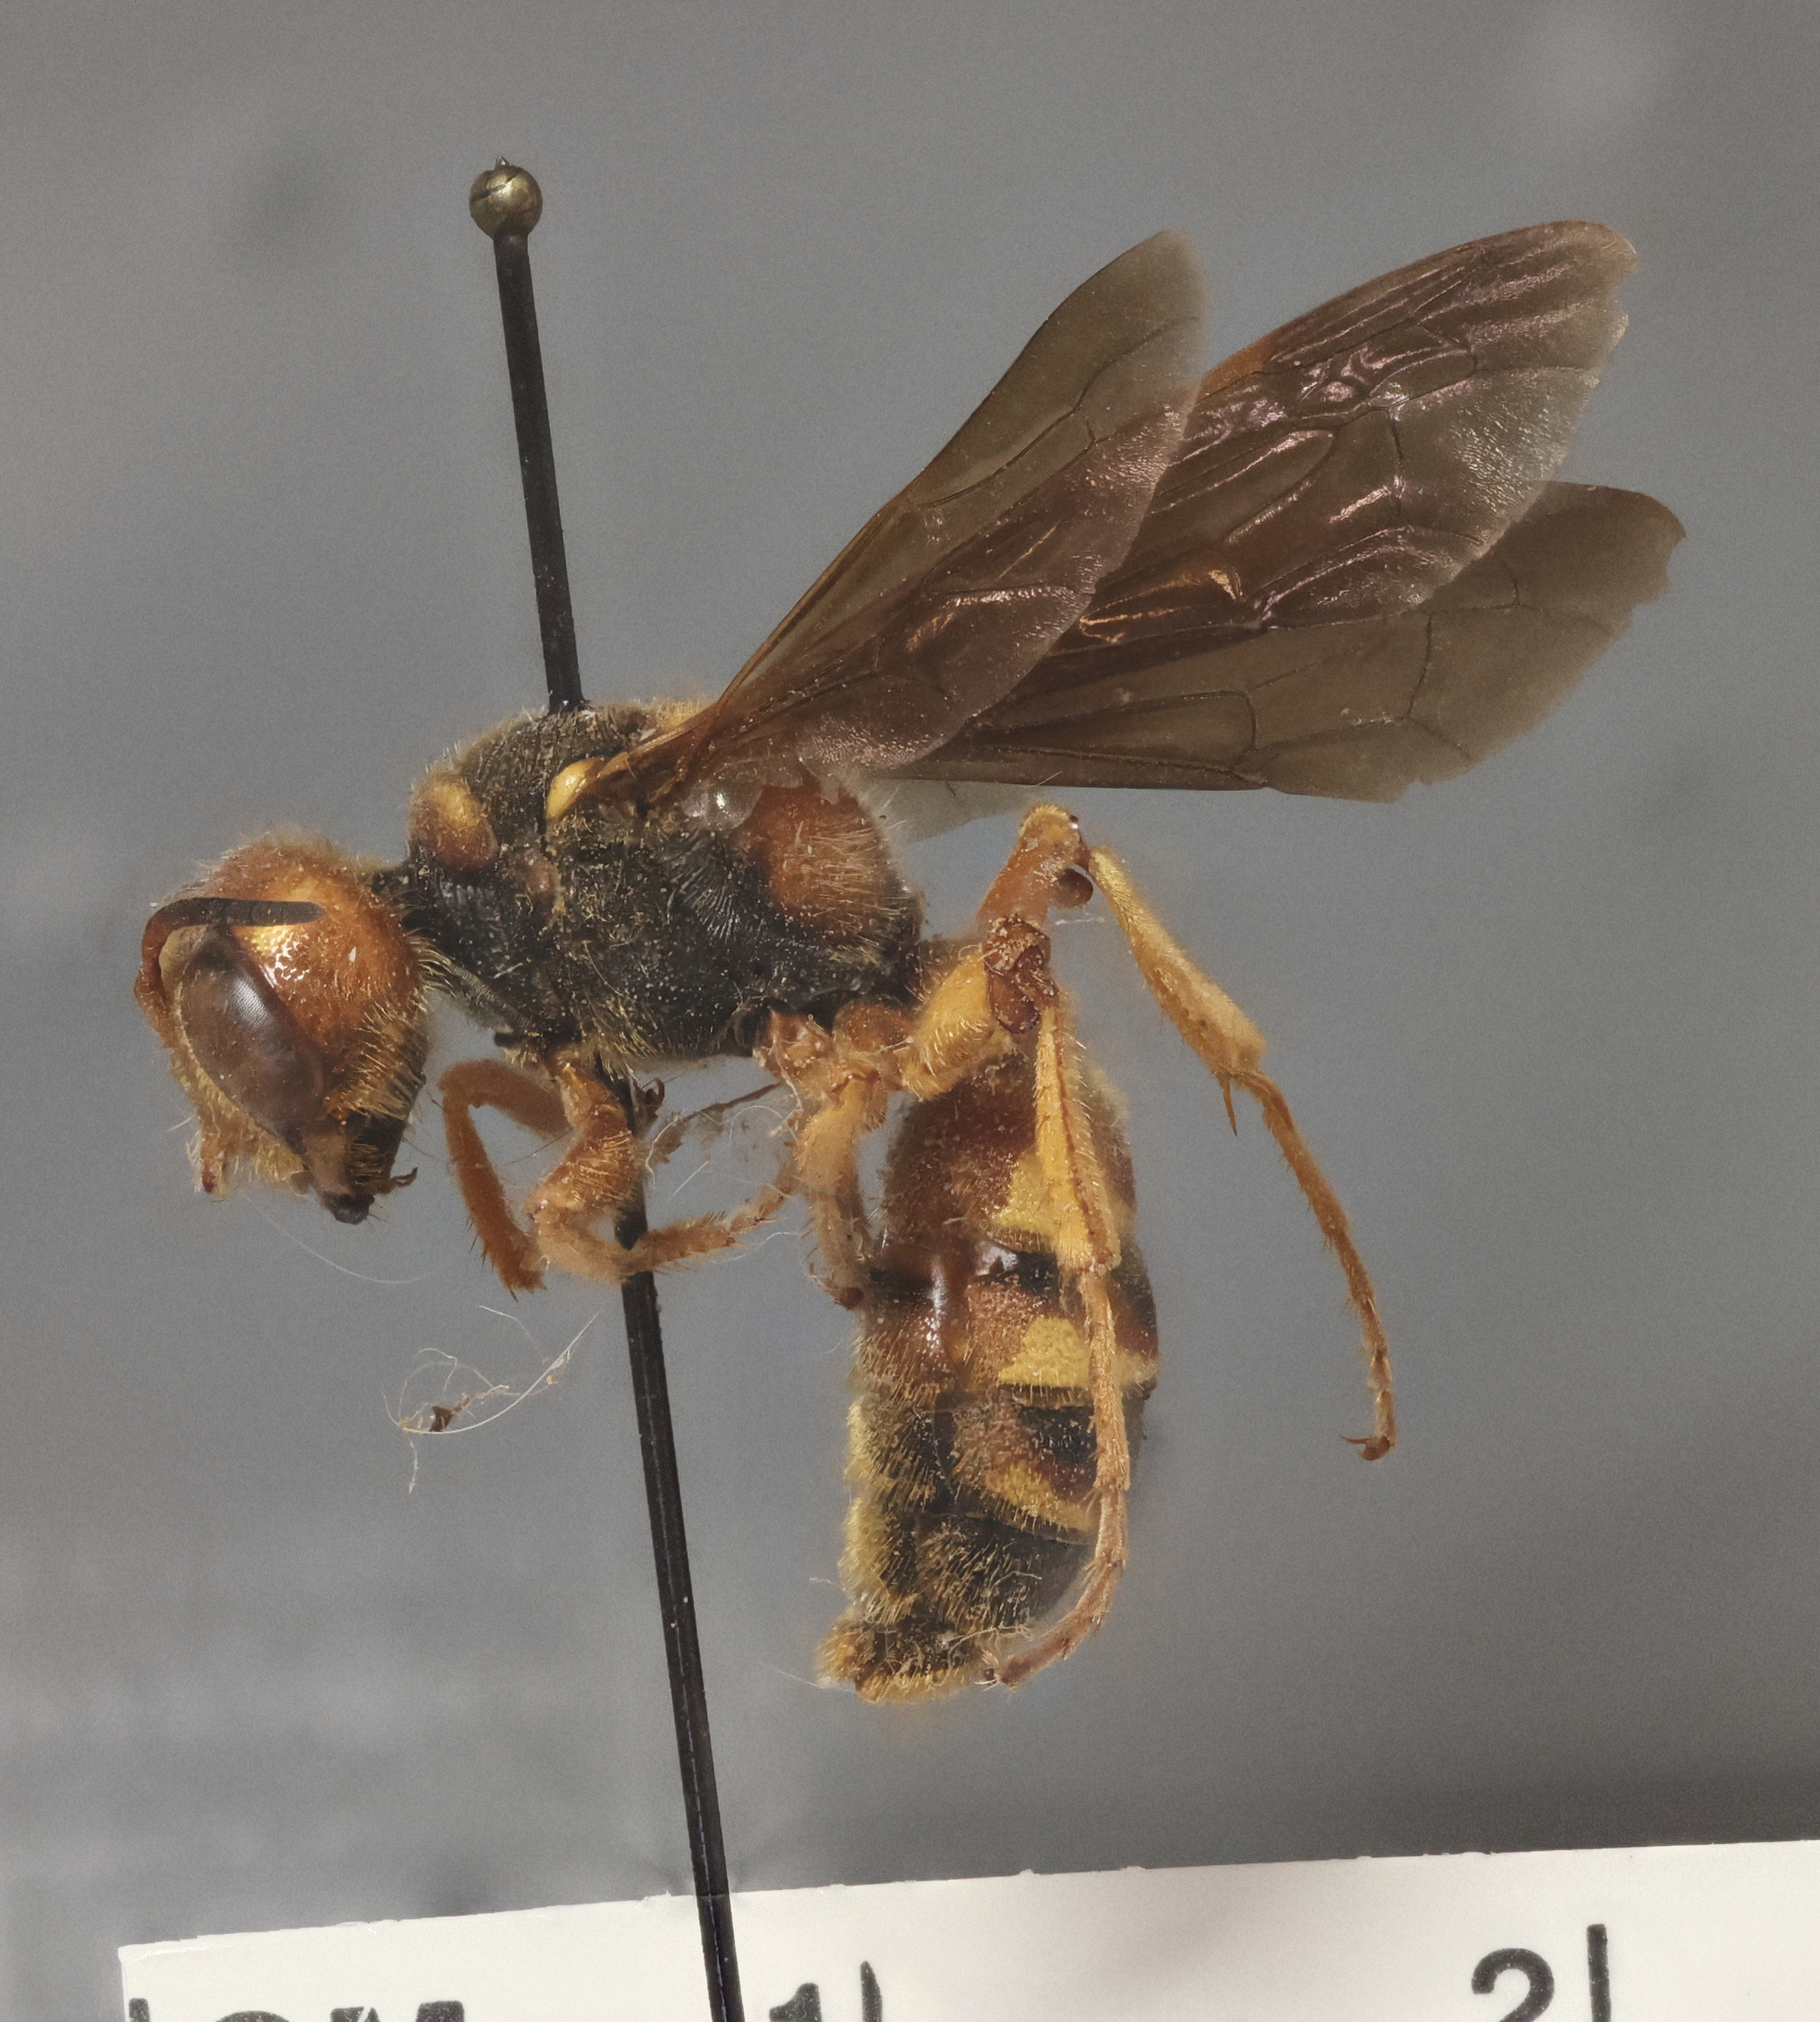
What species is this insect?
Cerceris raui
